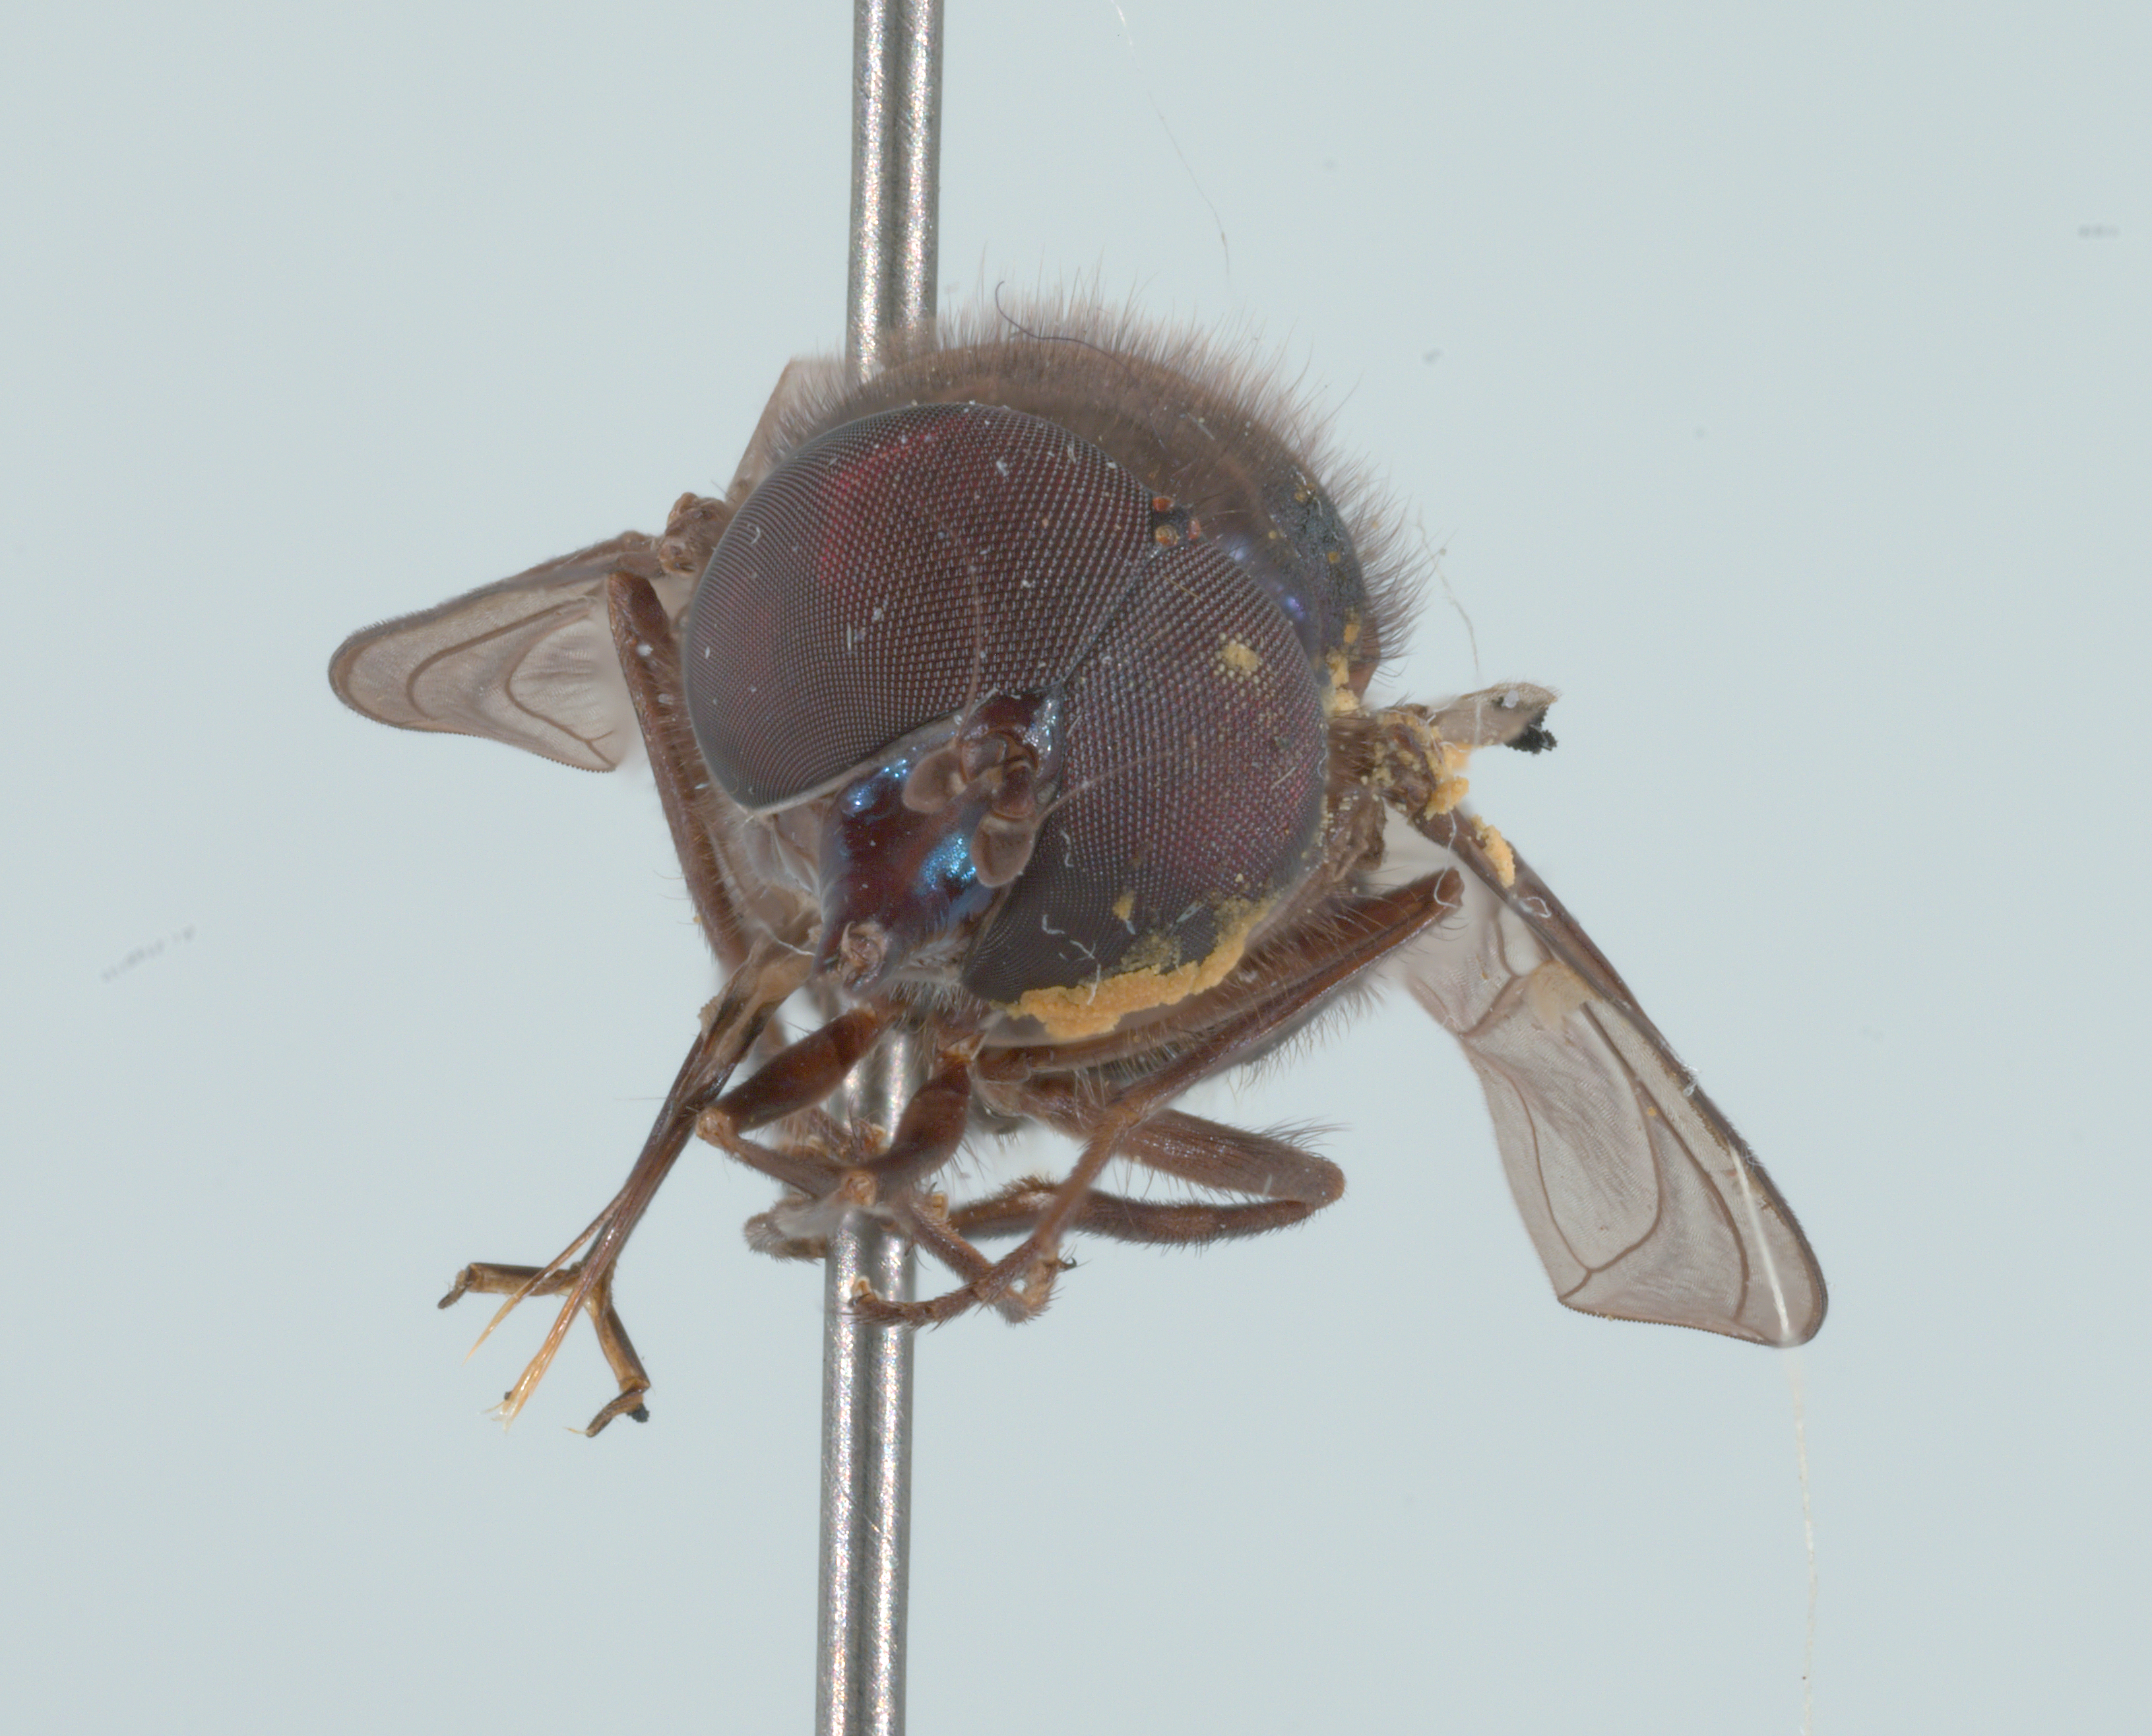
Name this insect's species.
Rhingia cyanoprora
